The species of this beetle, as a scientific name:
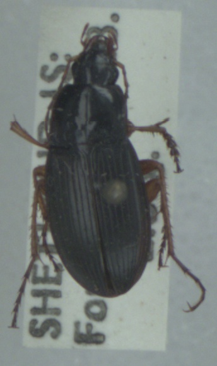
Calathus fuscipes
